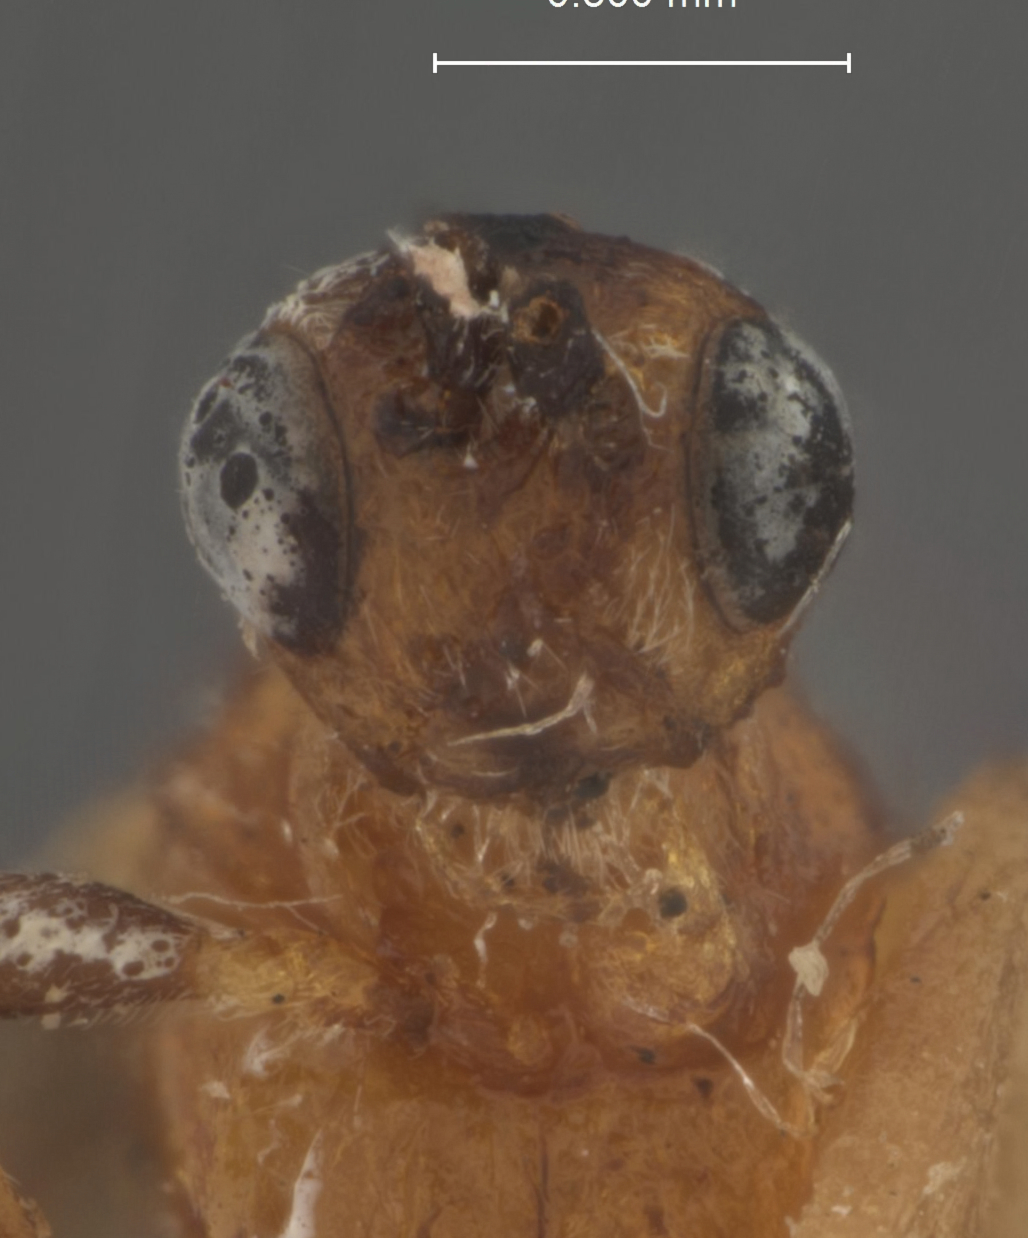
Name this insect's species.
Amyosoma chilonis
